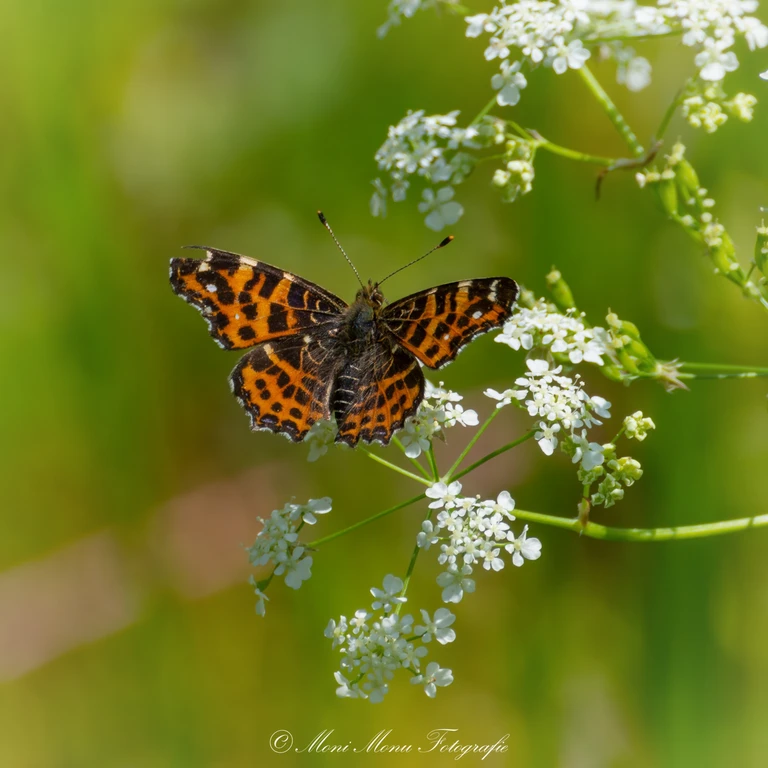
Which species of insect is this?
Araschnia levana
